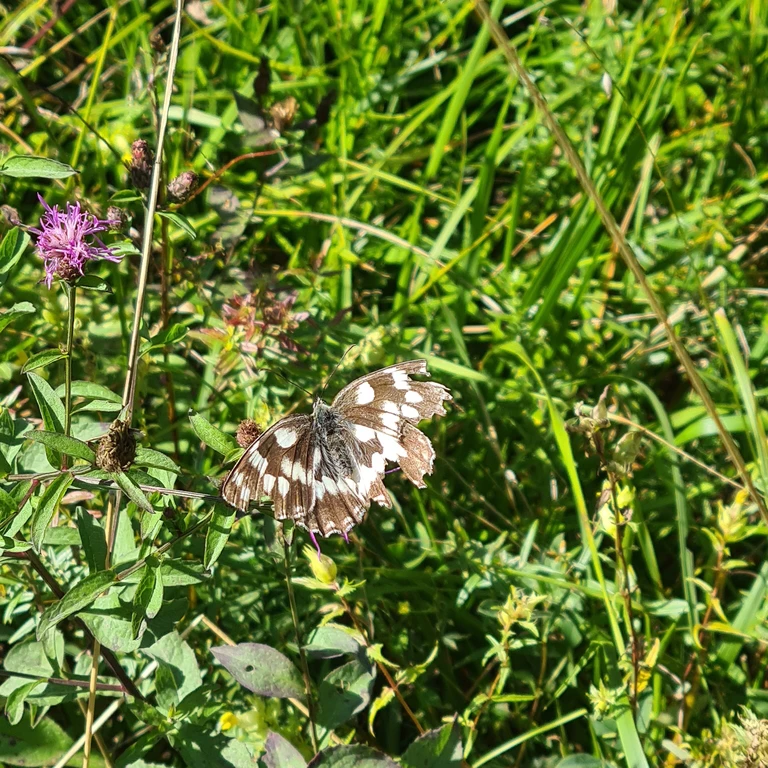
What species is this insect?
Melanargia galathea
